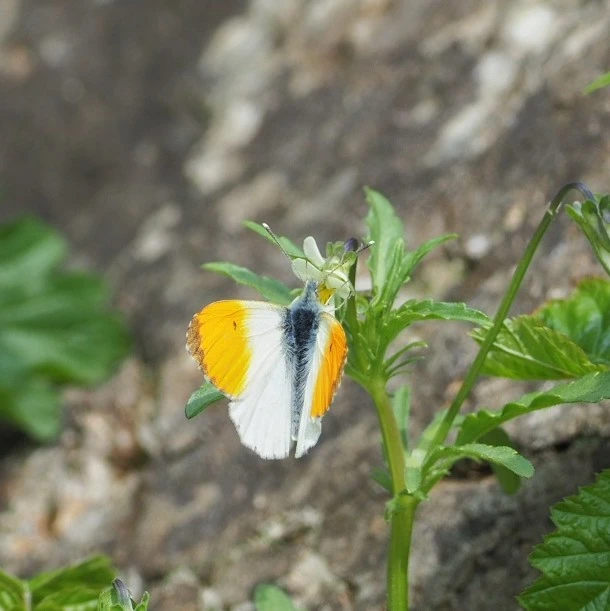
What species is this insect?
Anthocharis cardamines
